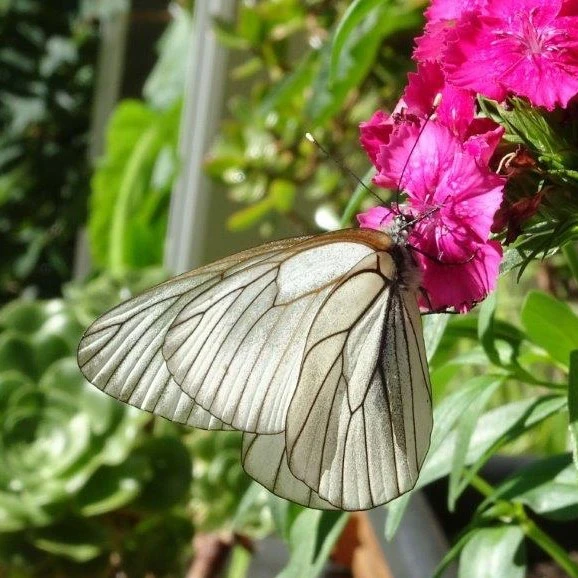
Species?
Aporia crataegi
